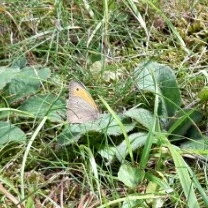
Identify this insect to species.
Maniola jurtina
